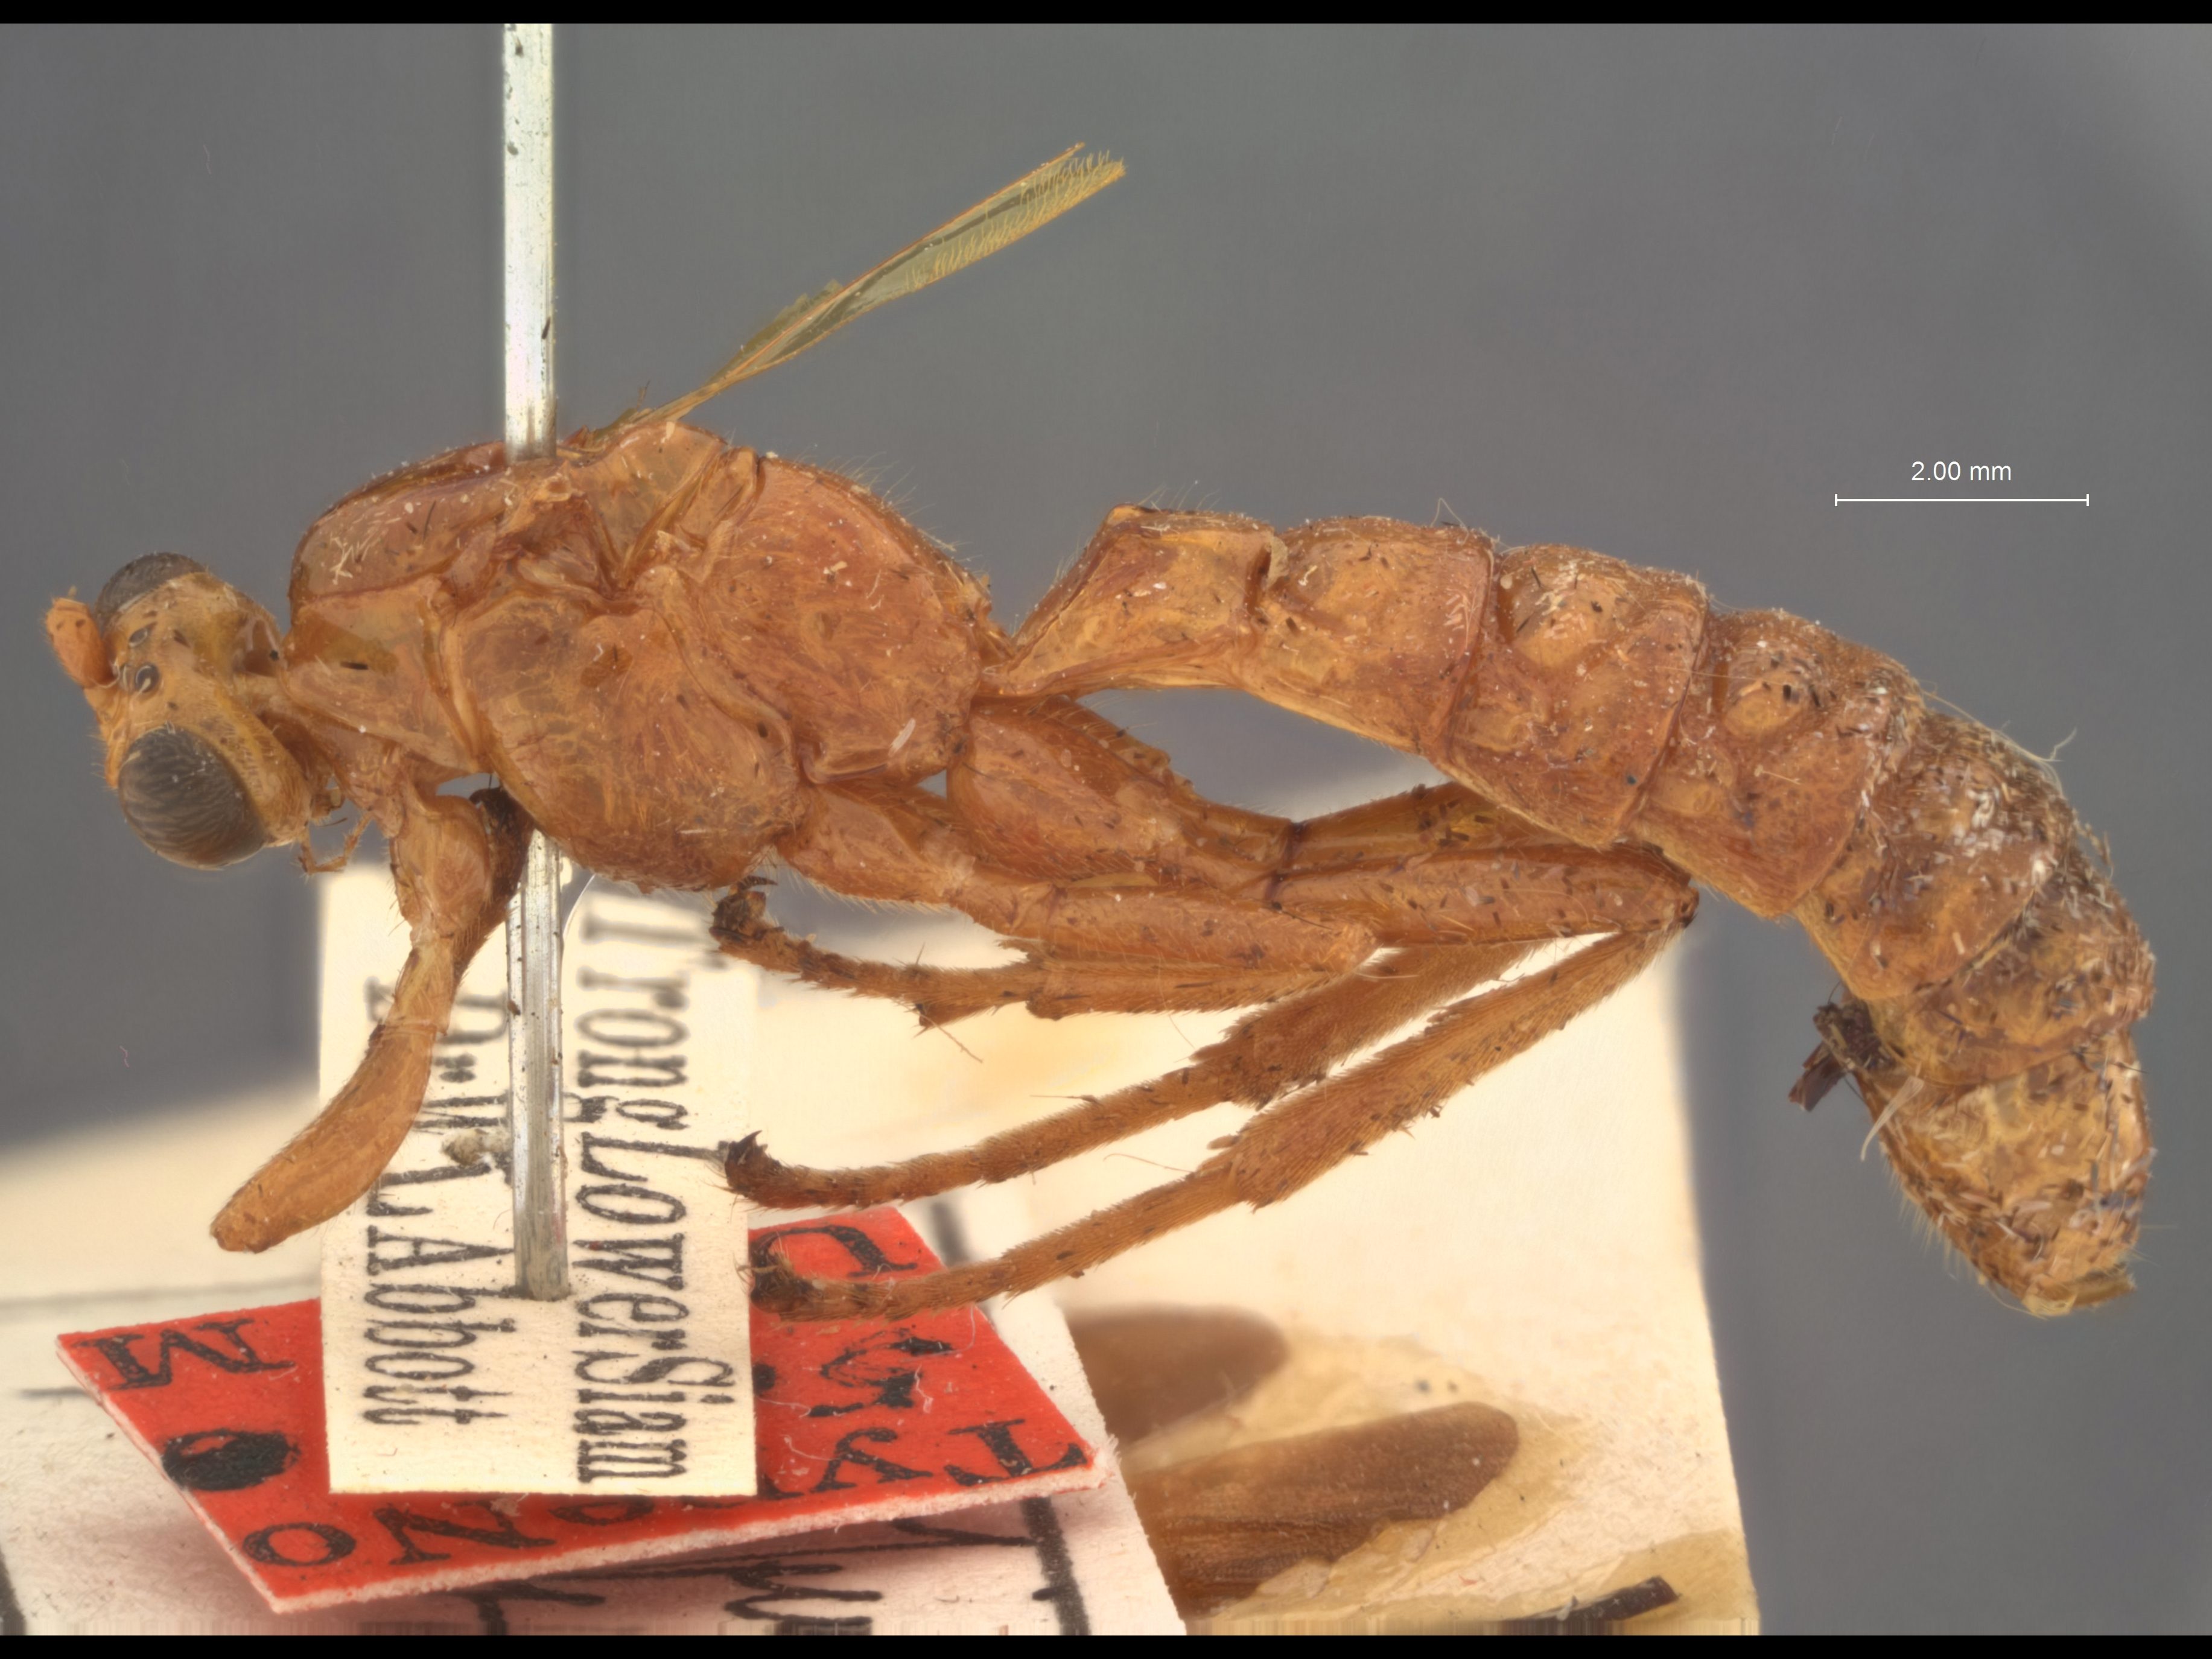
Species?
Erythropimpla abbottii
